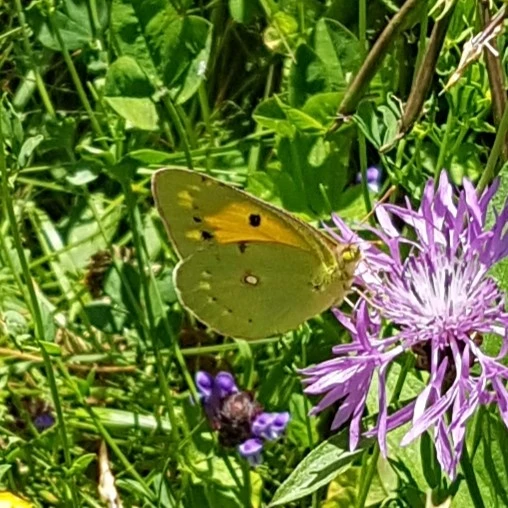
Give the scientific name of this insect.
Colias croceus
